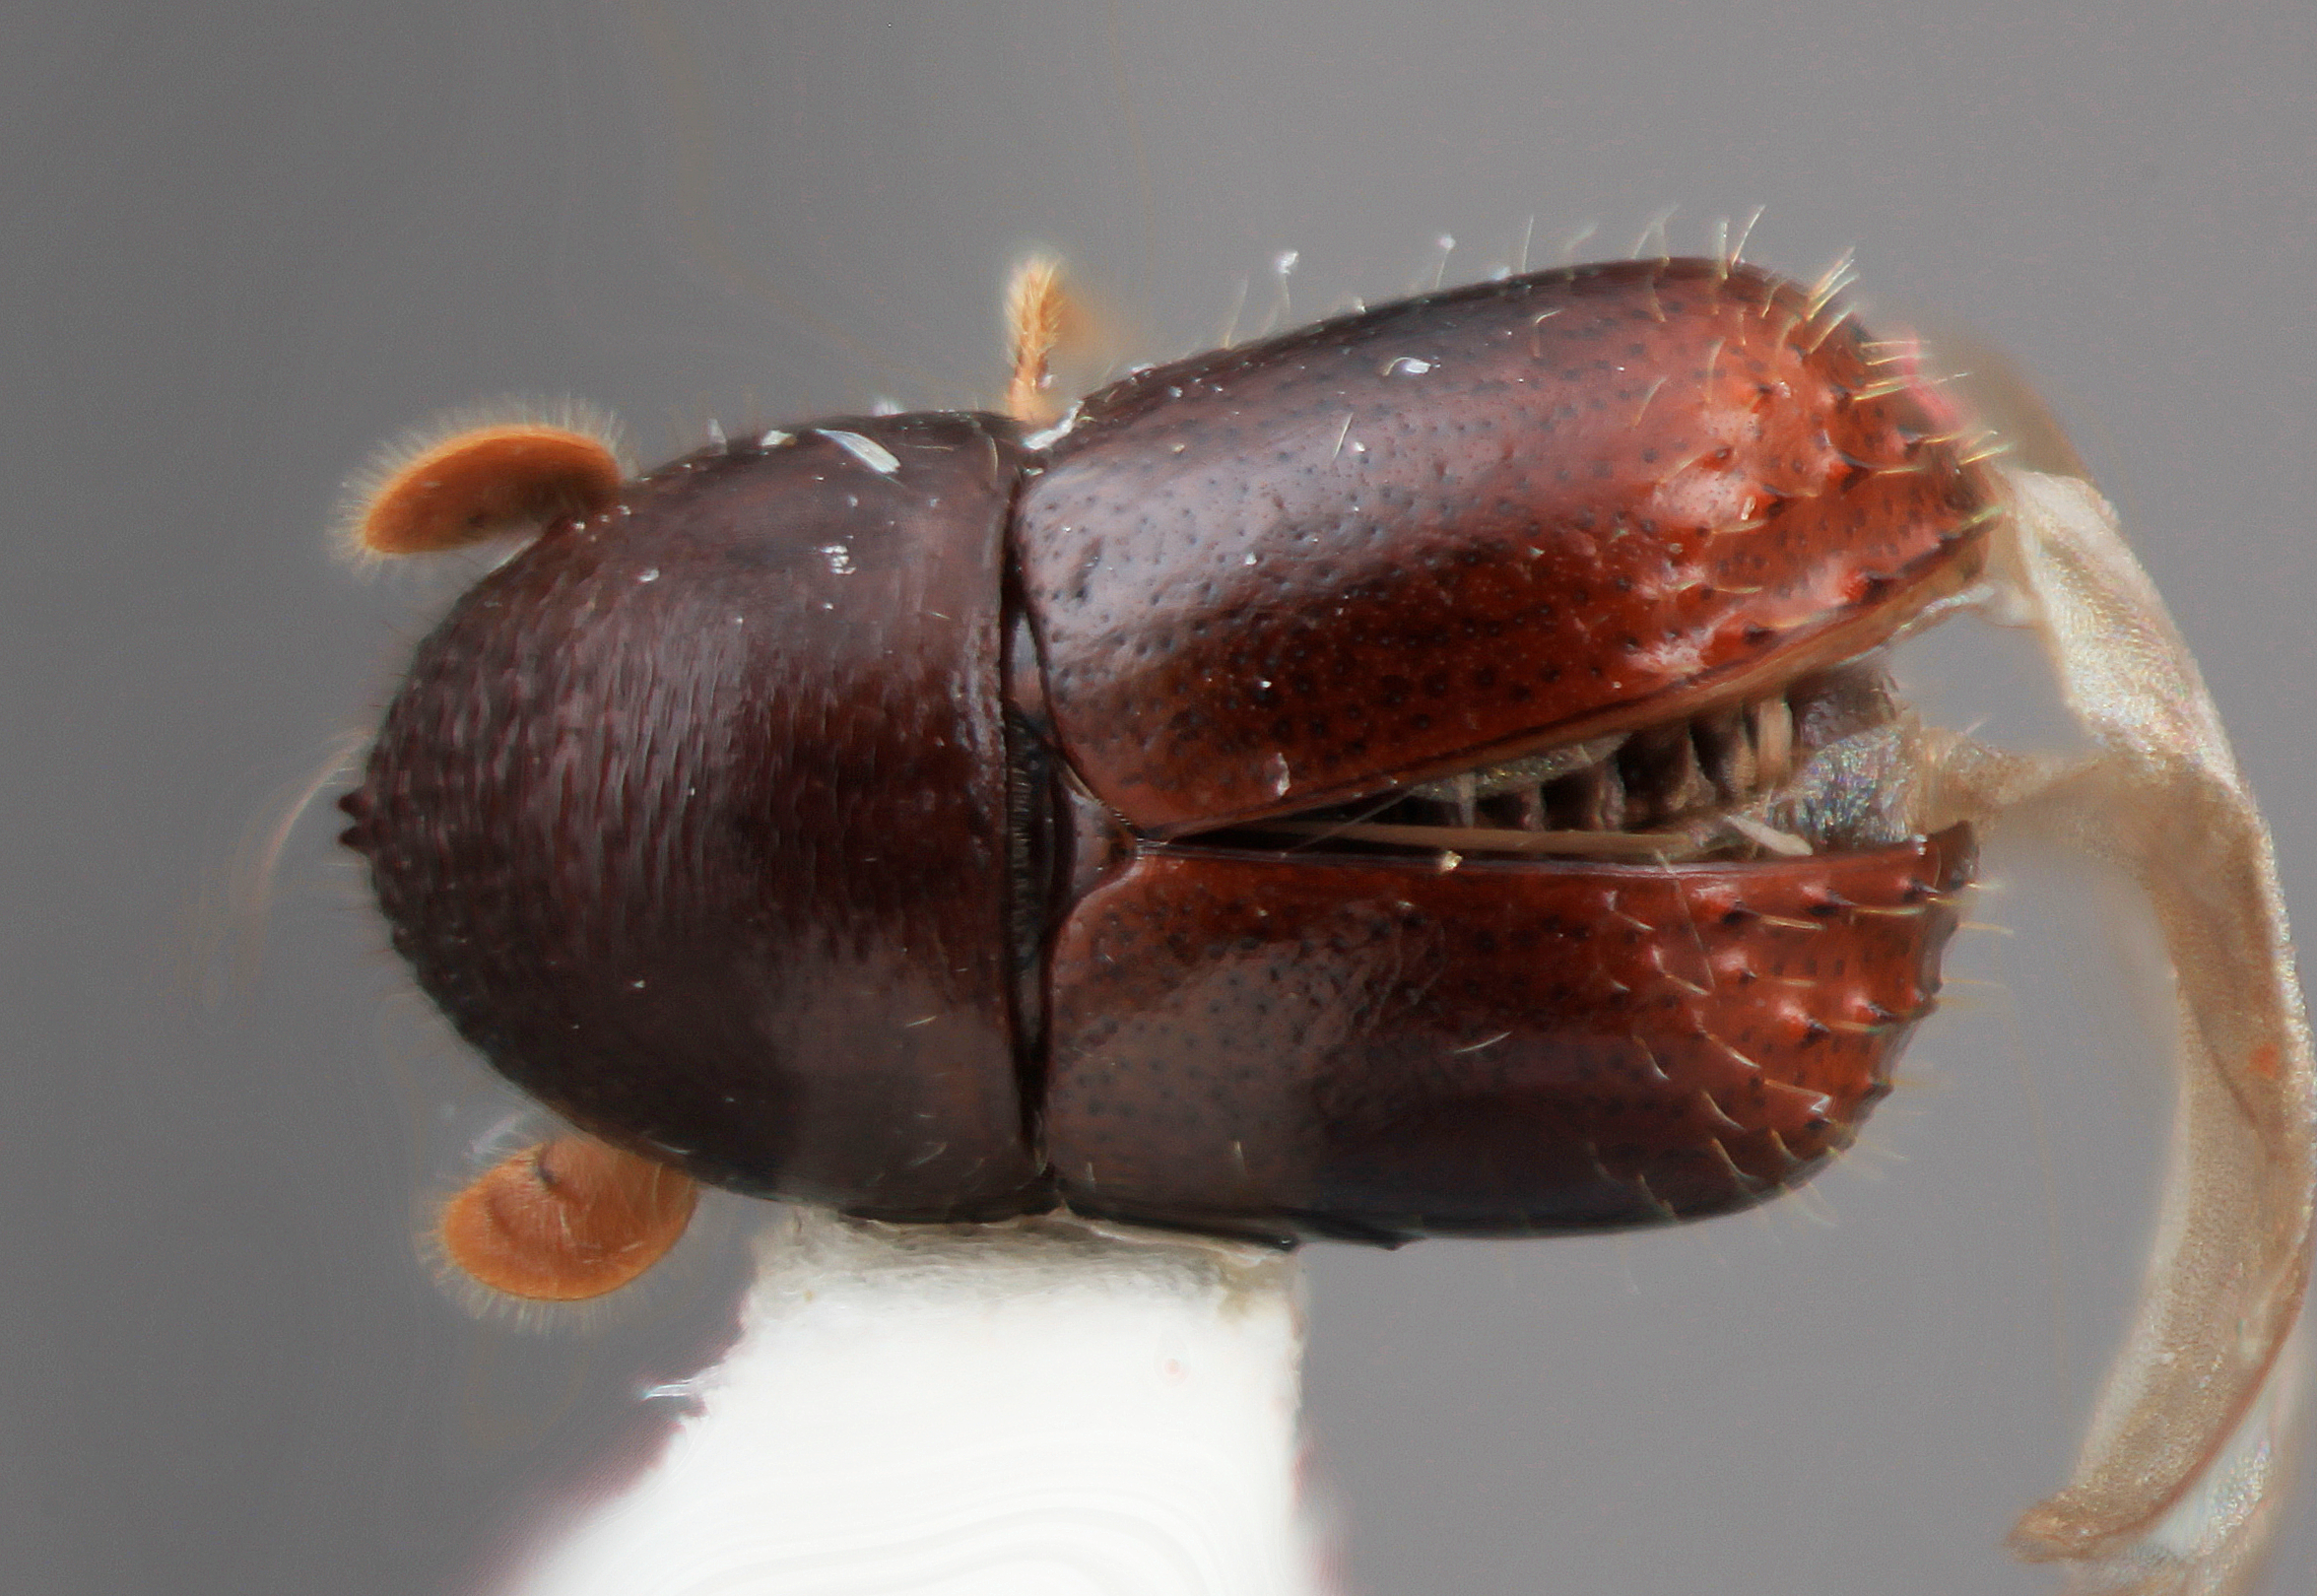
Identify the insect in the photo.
Corthylus spinosus
